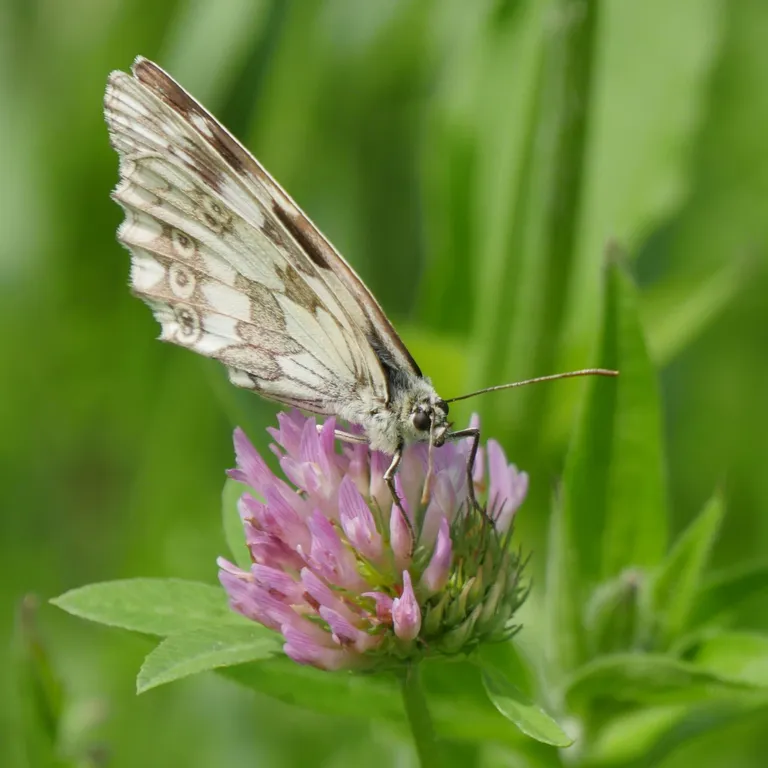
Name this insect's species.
Melanargia galathea
